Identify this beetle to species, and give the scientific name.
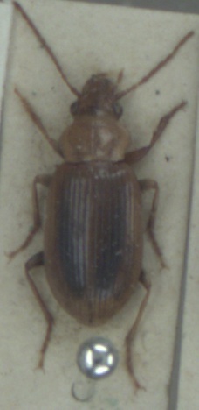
Dicheirotrichus obsoletus
